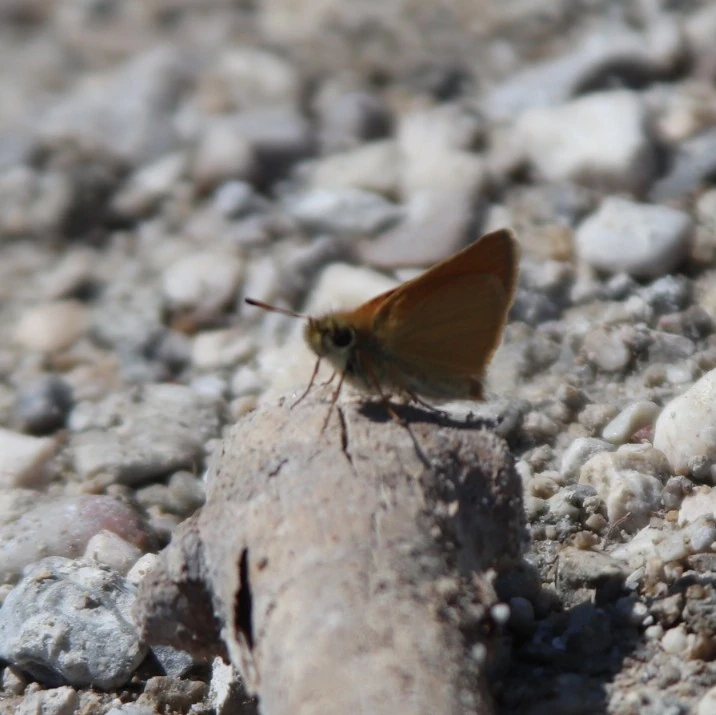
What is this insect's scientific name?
Thymelicus lineola
